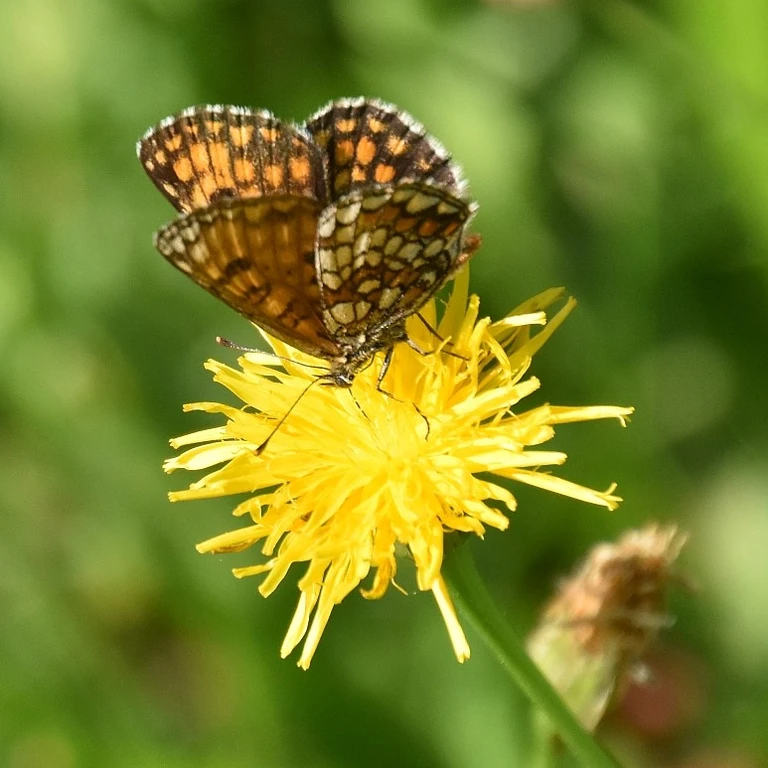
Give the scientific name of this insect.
Melitaea athalia
